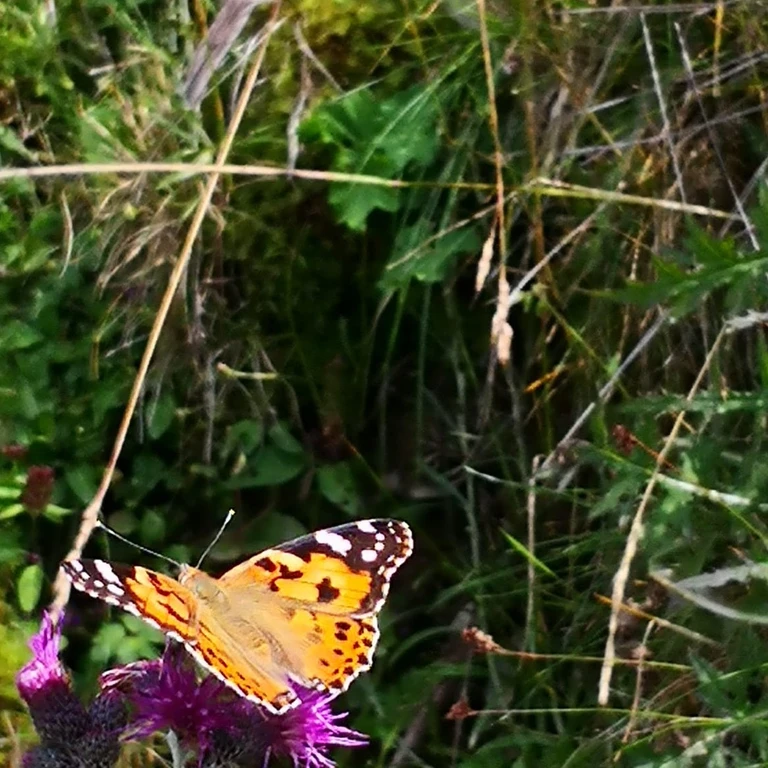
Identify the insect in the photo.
Vanessa cardui
